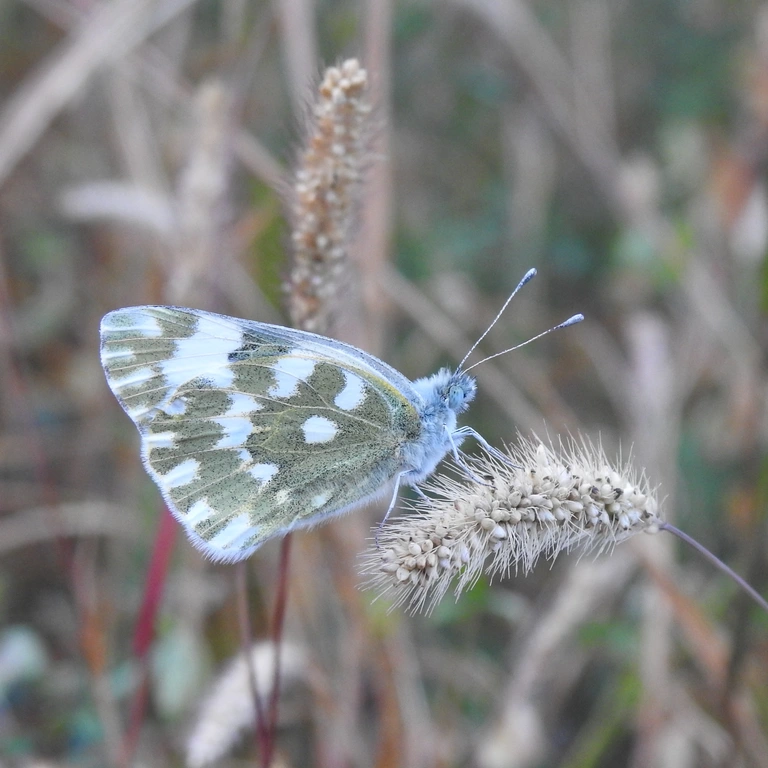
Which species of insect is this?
Pontia edusa
